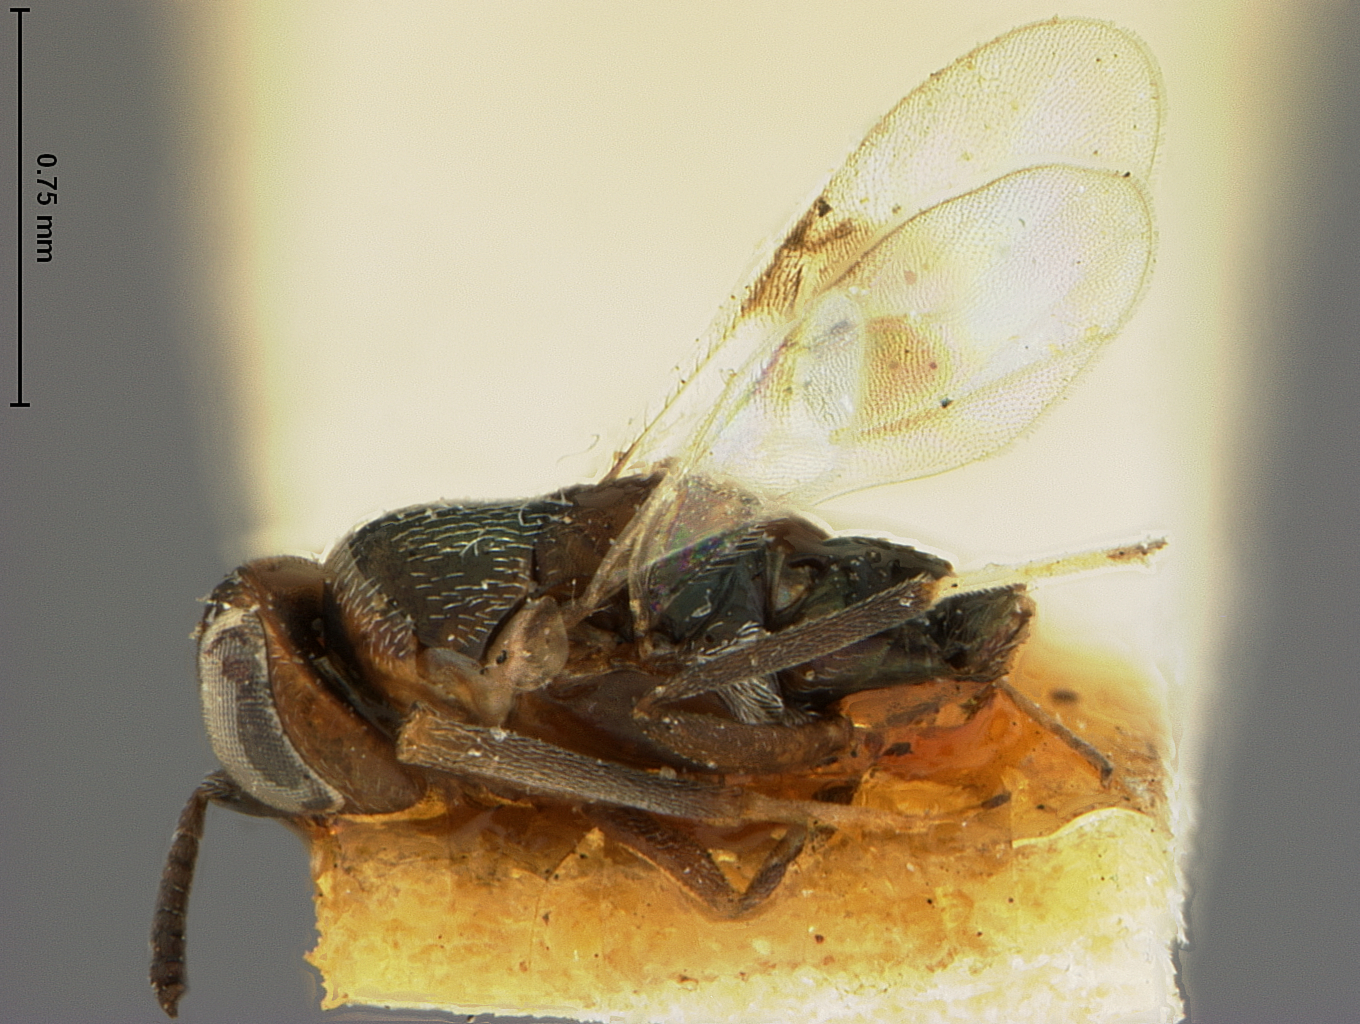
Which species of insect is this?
Homalotylus similis
